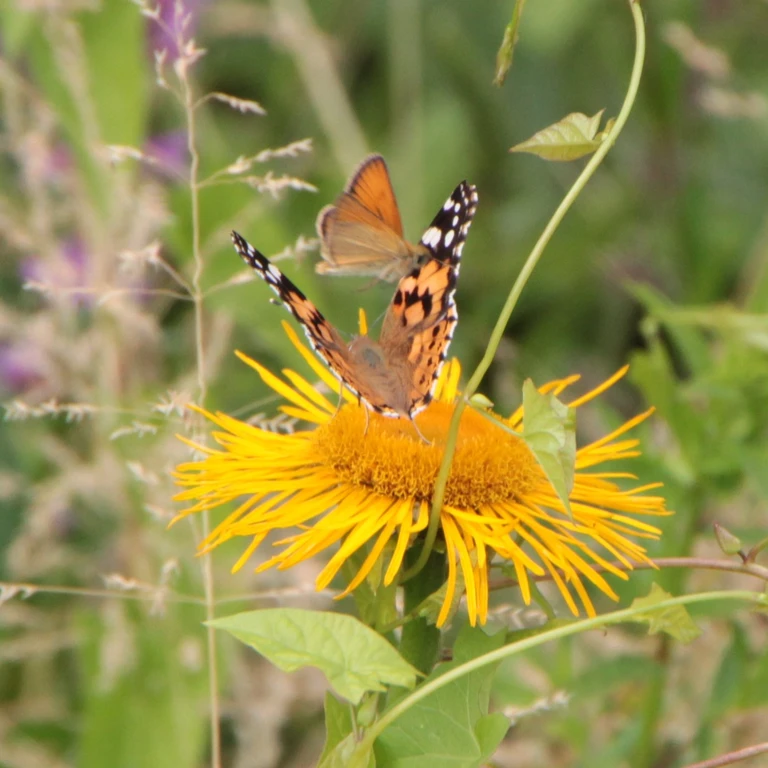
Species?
Vanessa cardui
